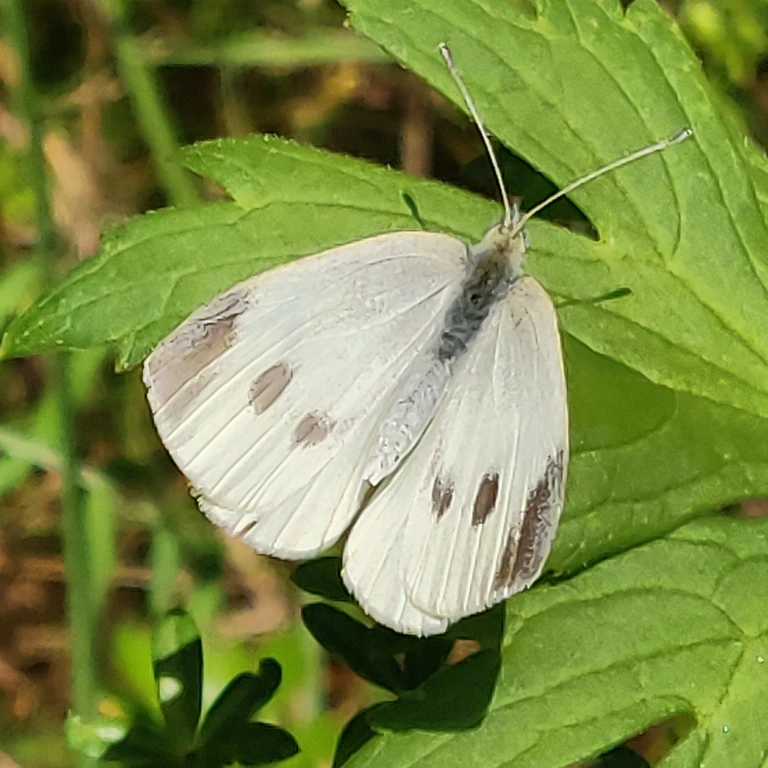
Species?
Pieris rapae
